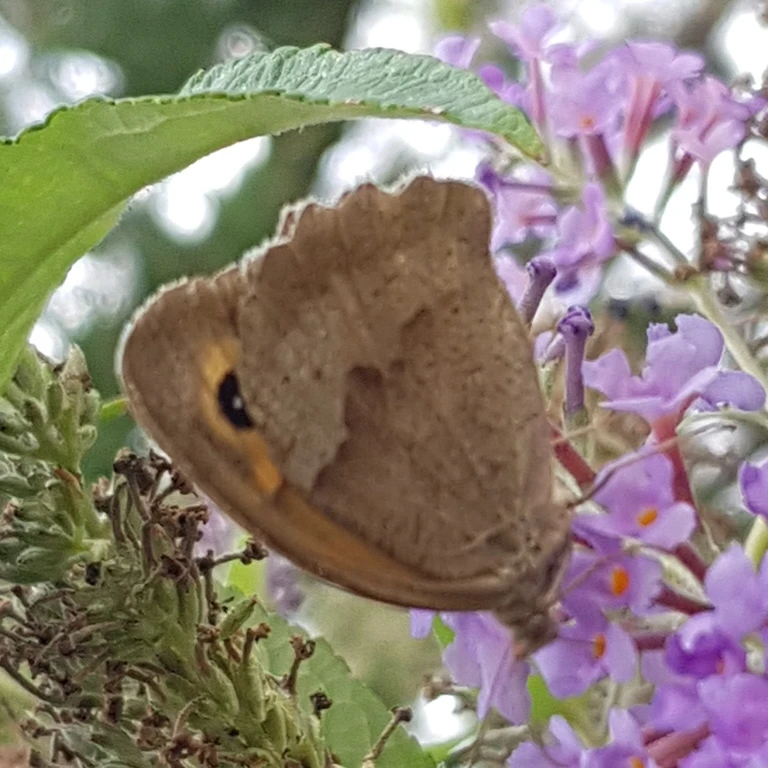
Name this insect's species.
Maniola jurtina
